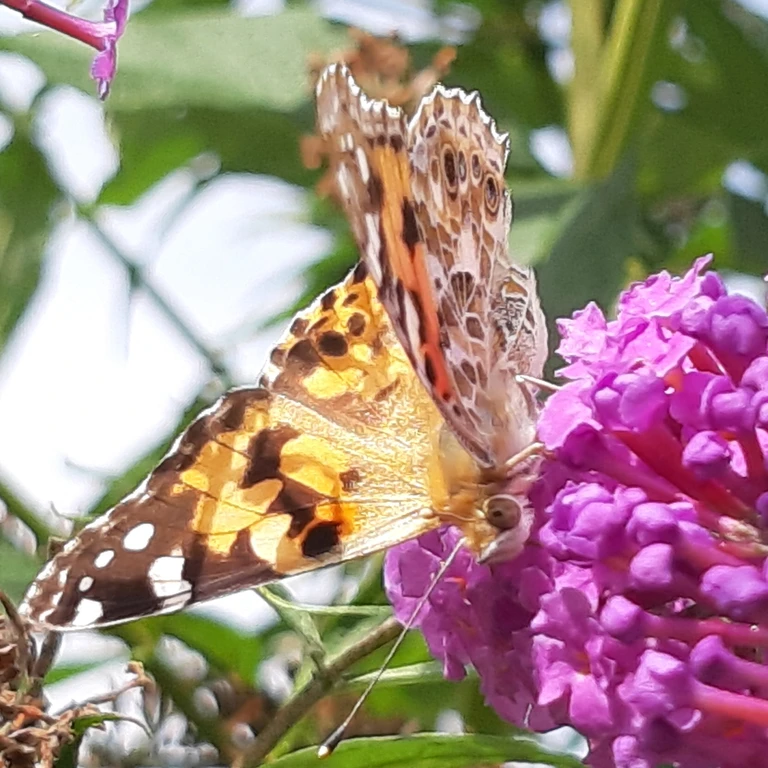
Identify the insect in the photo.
Vanessa cardui
